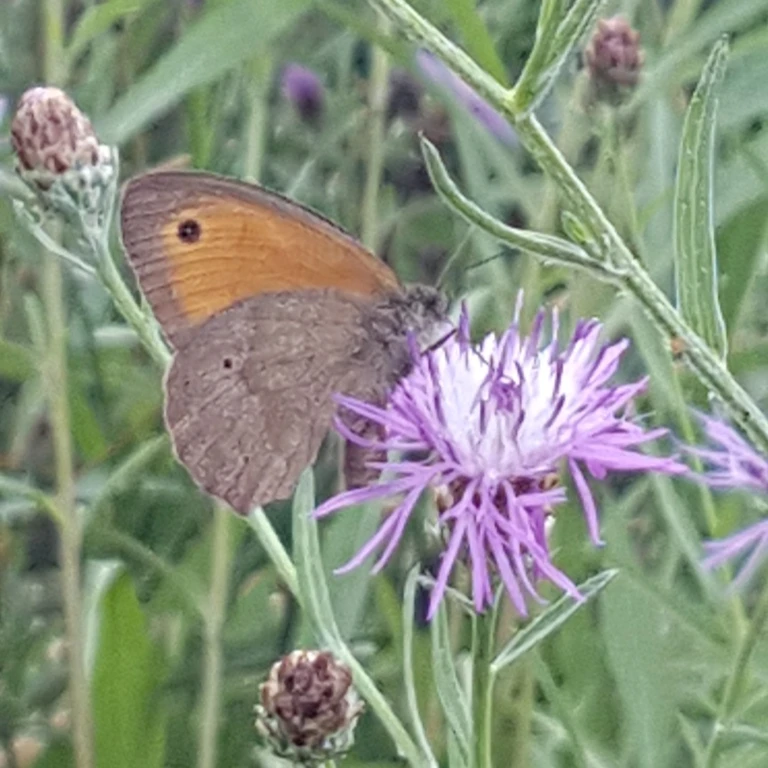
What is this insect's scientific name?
Maniola jurtina
